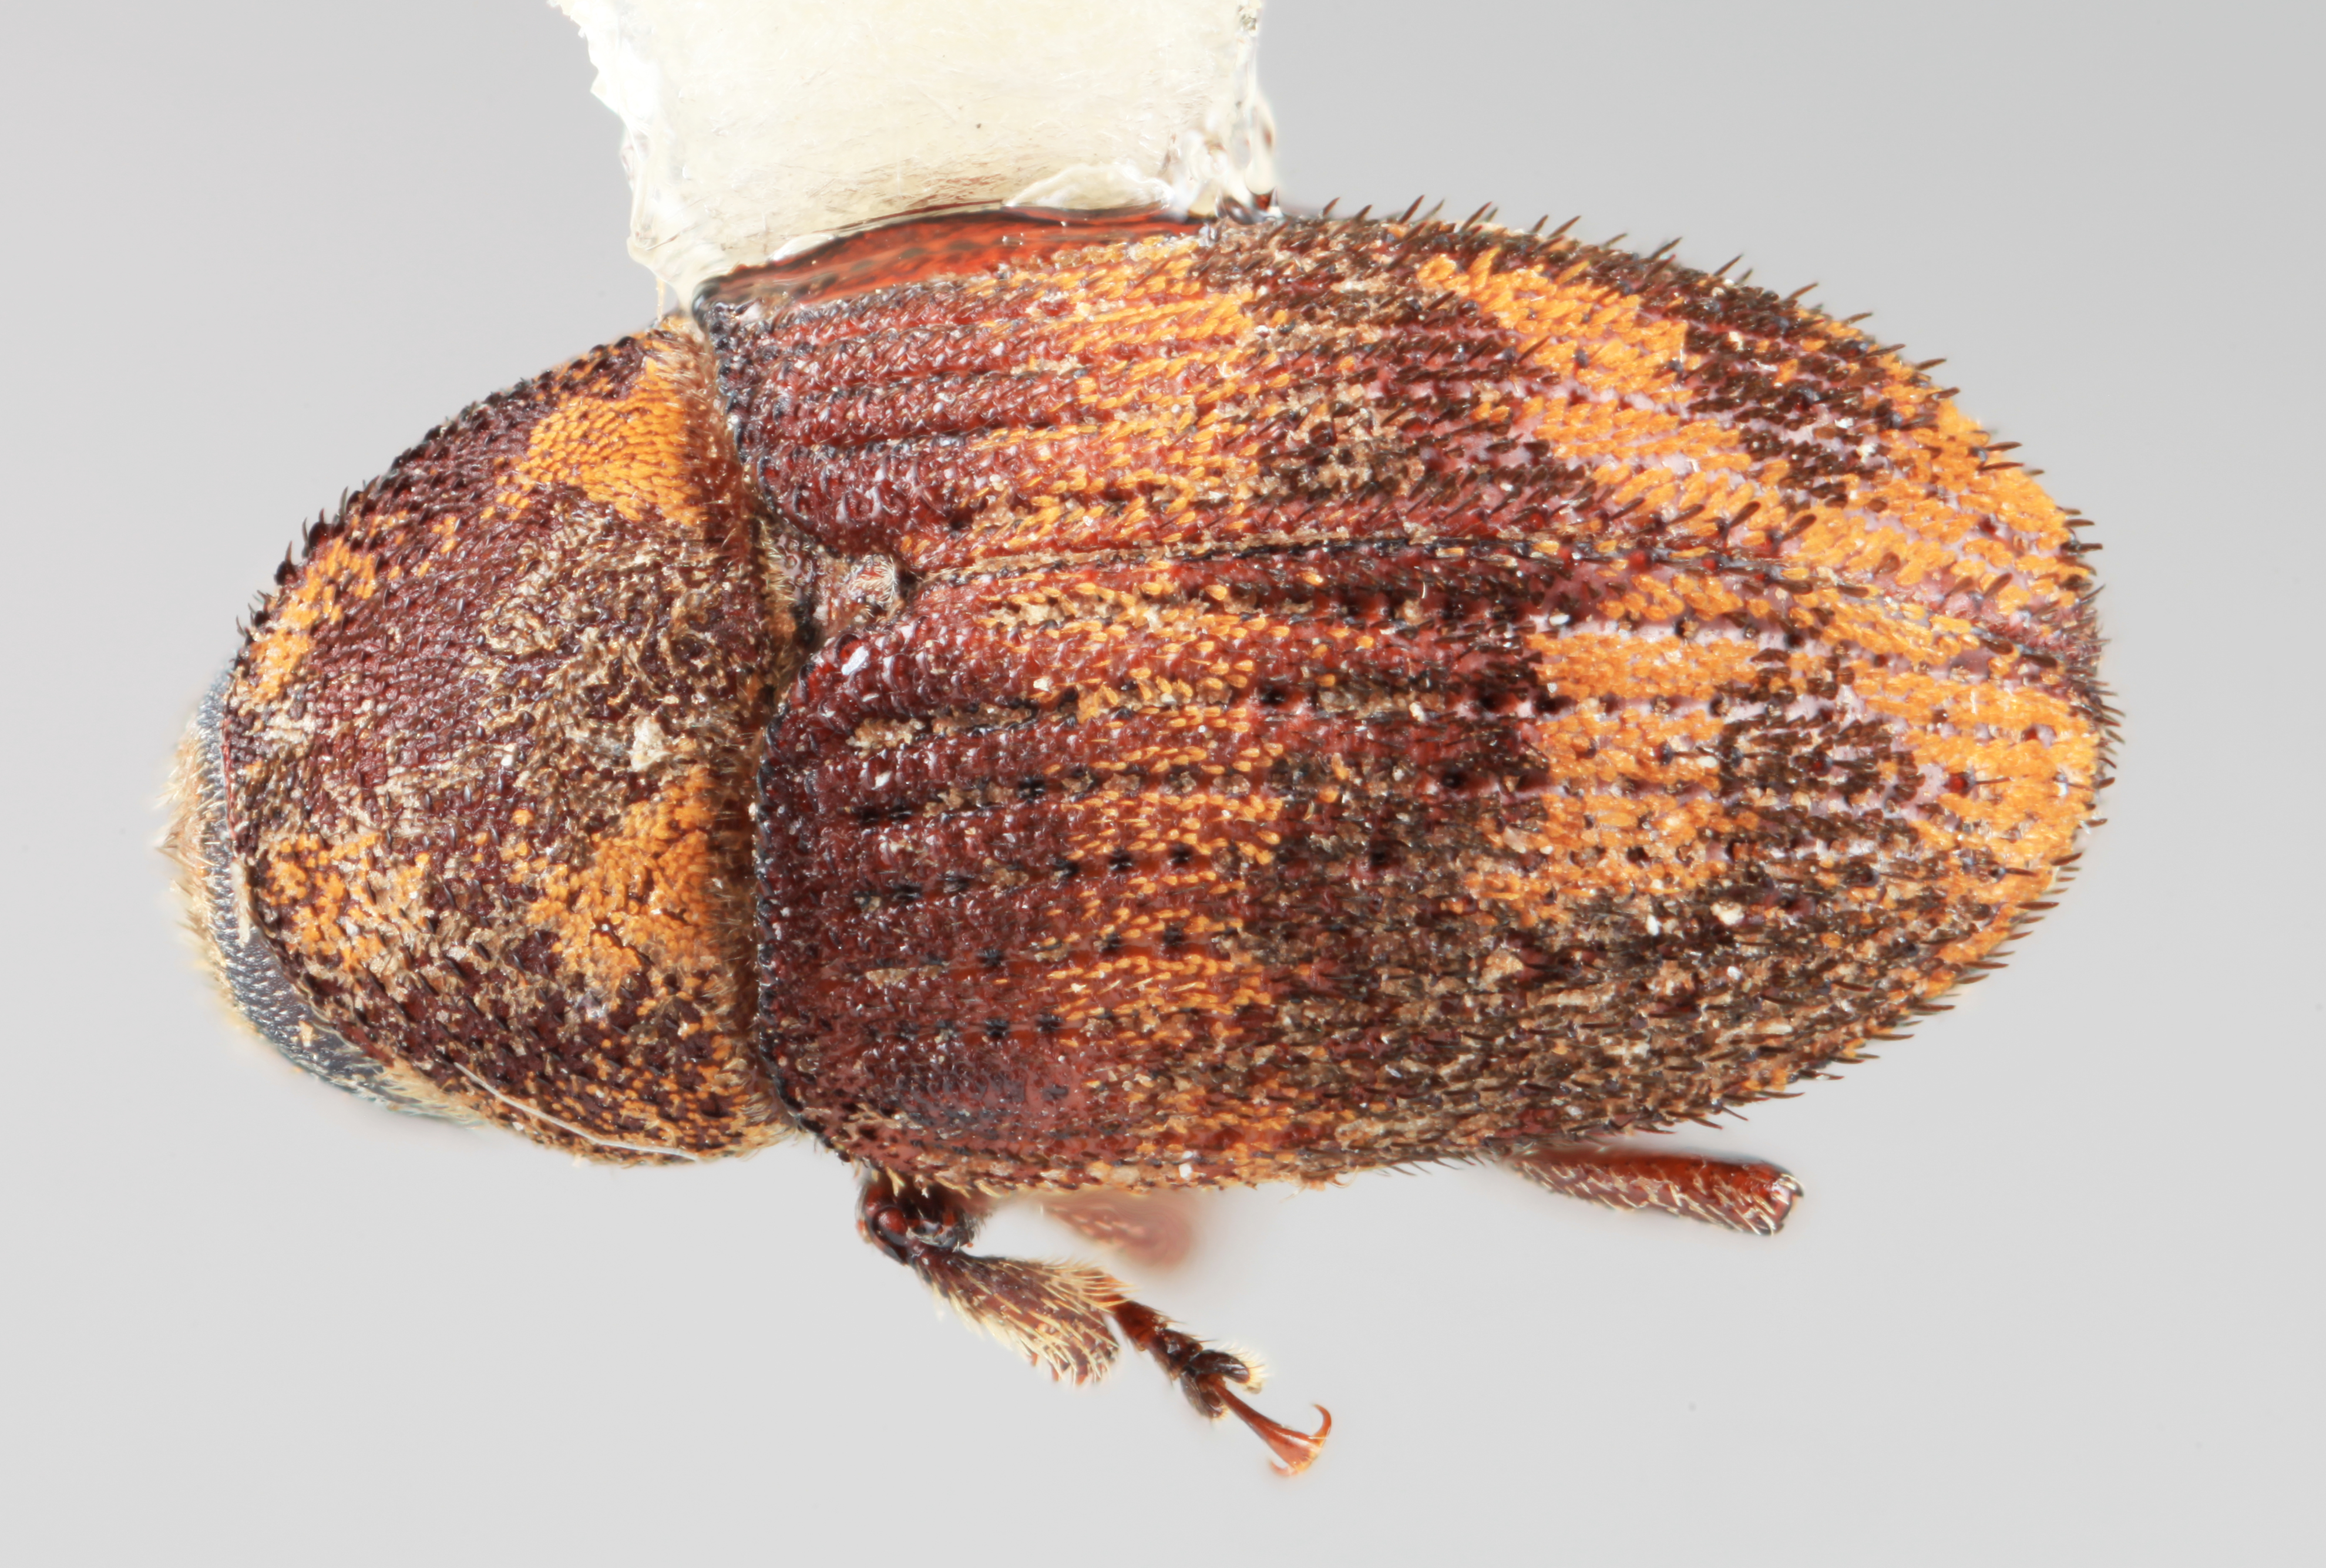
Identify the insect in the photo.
Hylesinus aztecus
